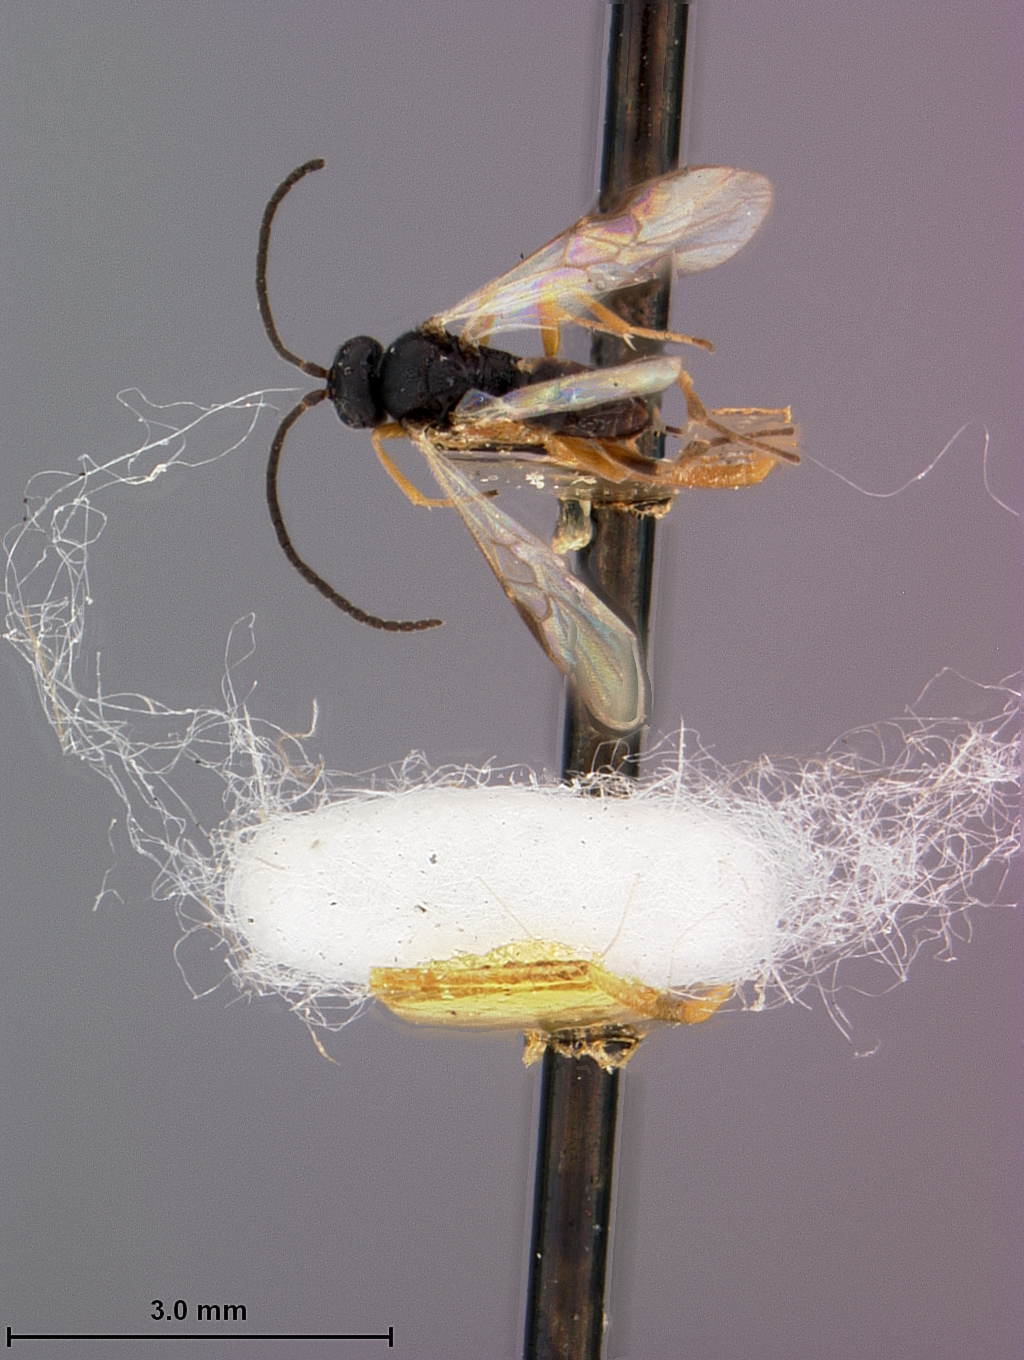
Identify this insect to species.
Apanteles ammalonis
